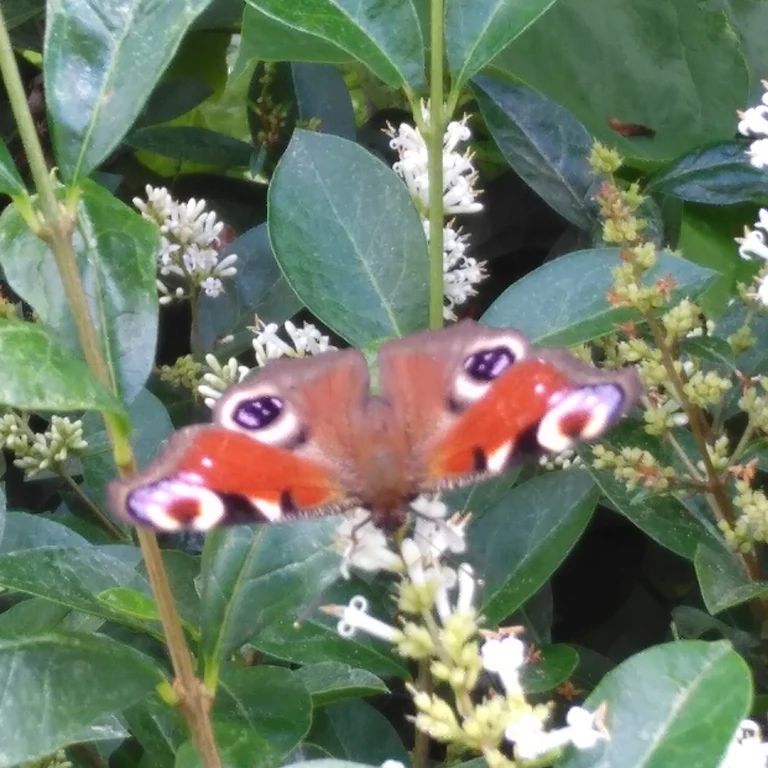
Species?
Aglais io
